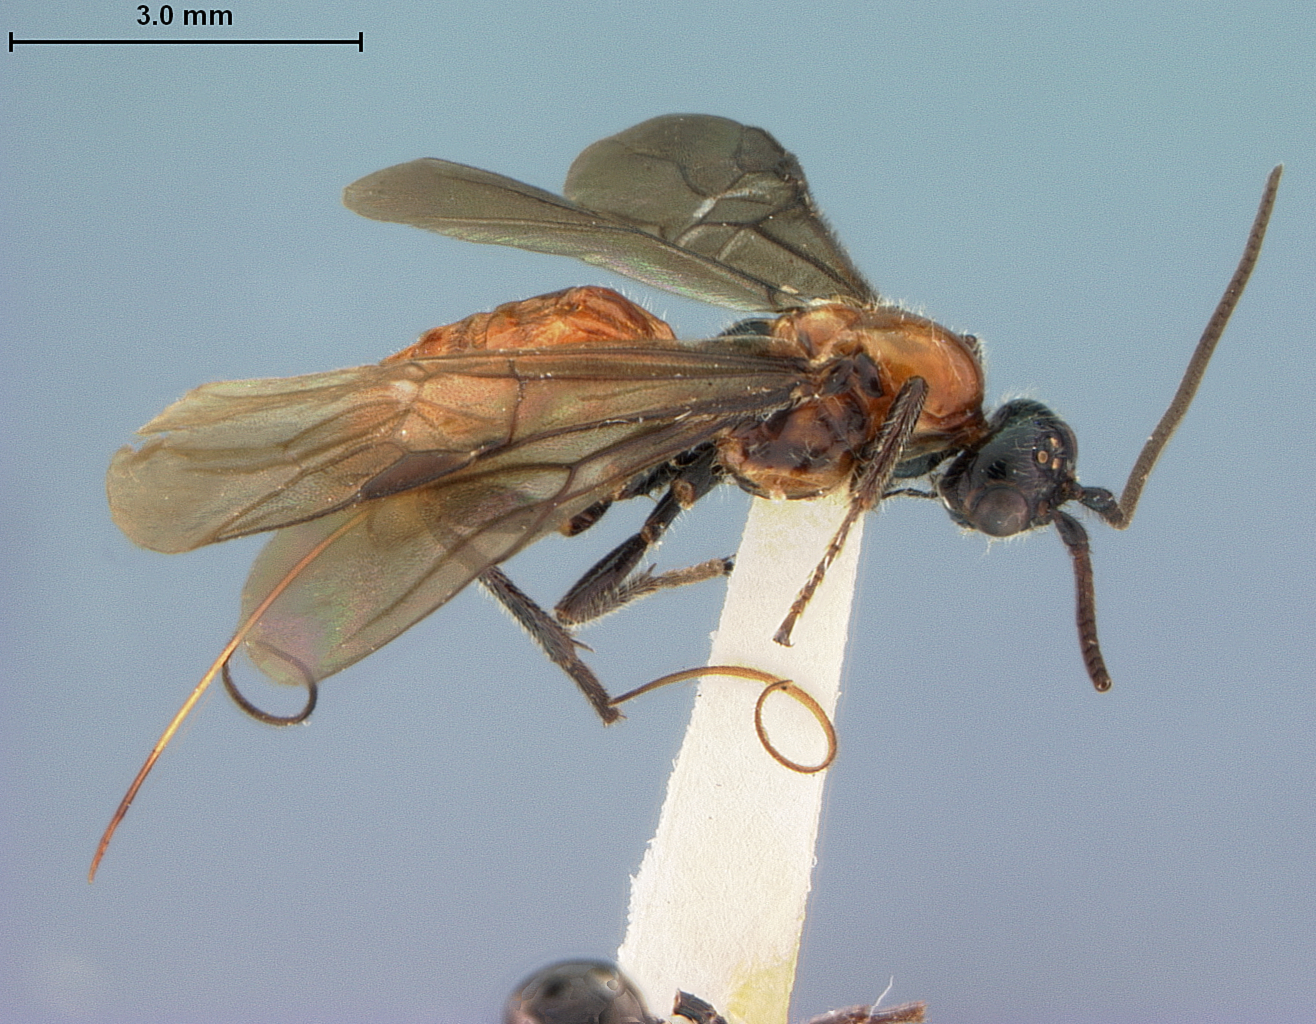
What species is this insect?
Vipio moneilemae
